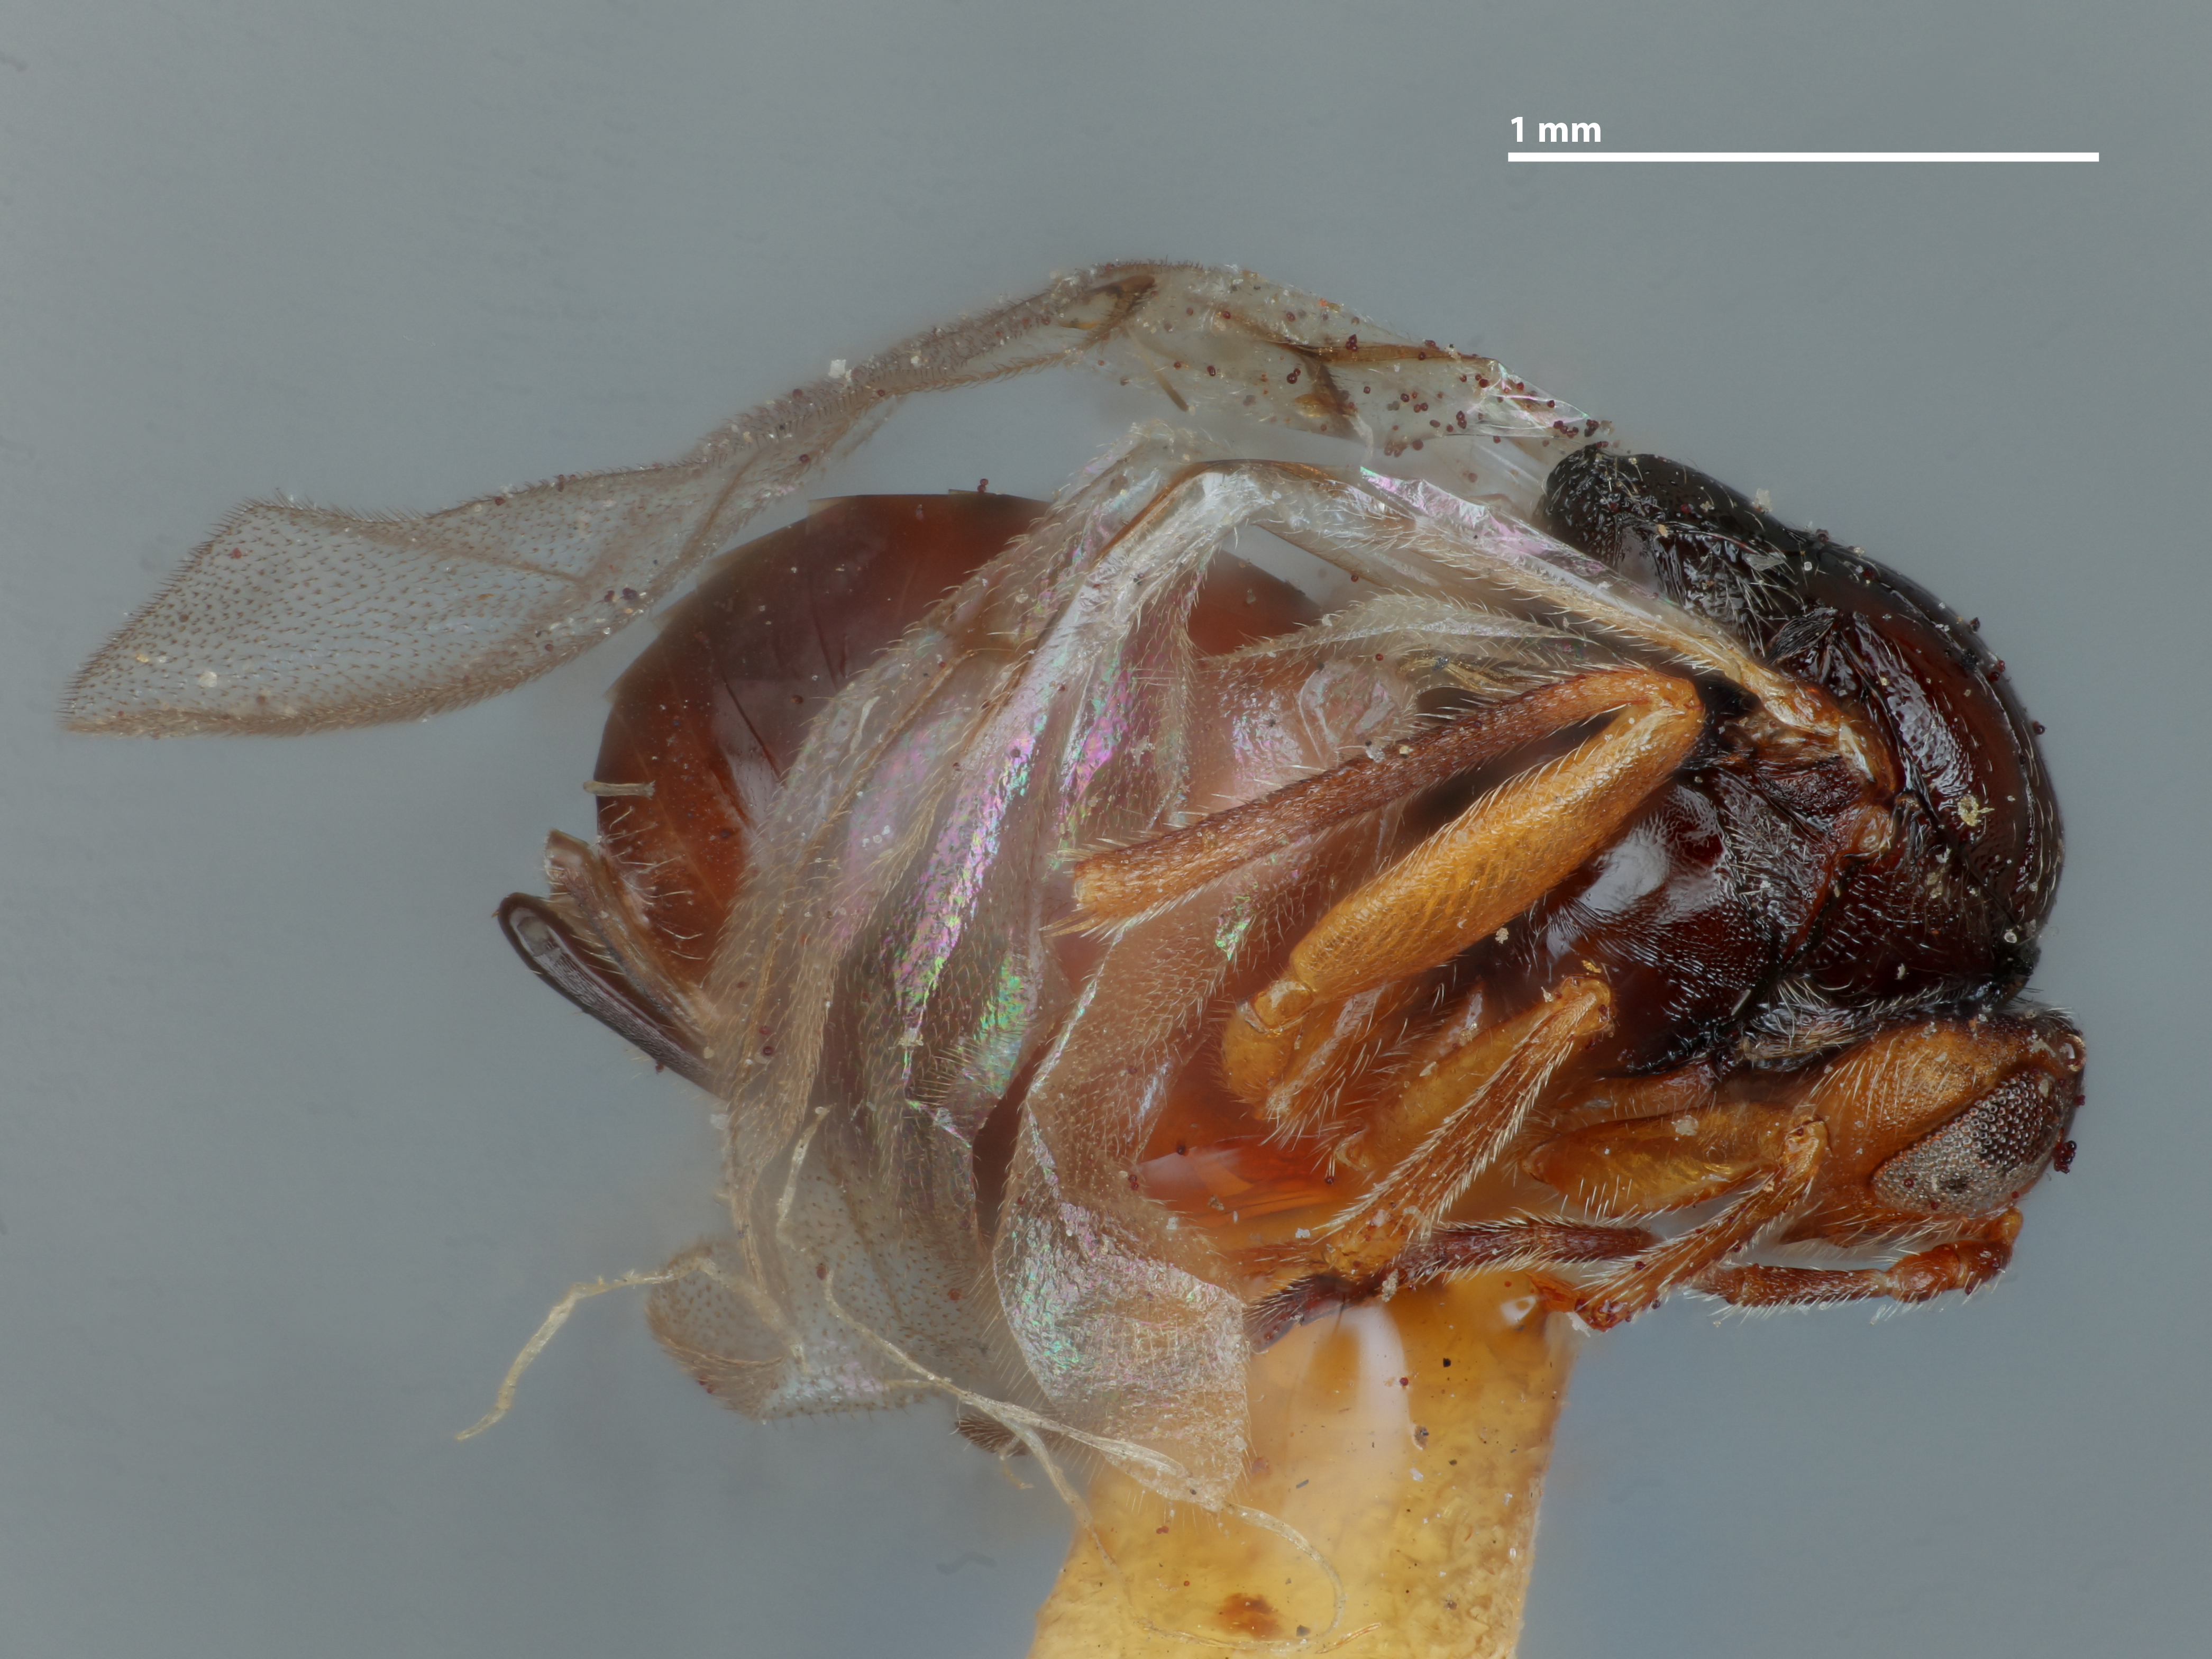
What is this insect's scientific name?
Andricus decidua
